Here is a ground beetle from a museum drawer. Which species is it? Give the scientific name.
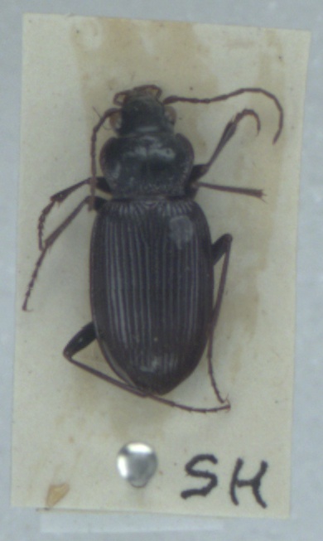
Nebria brevicollis
